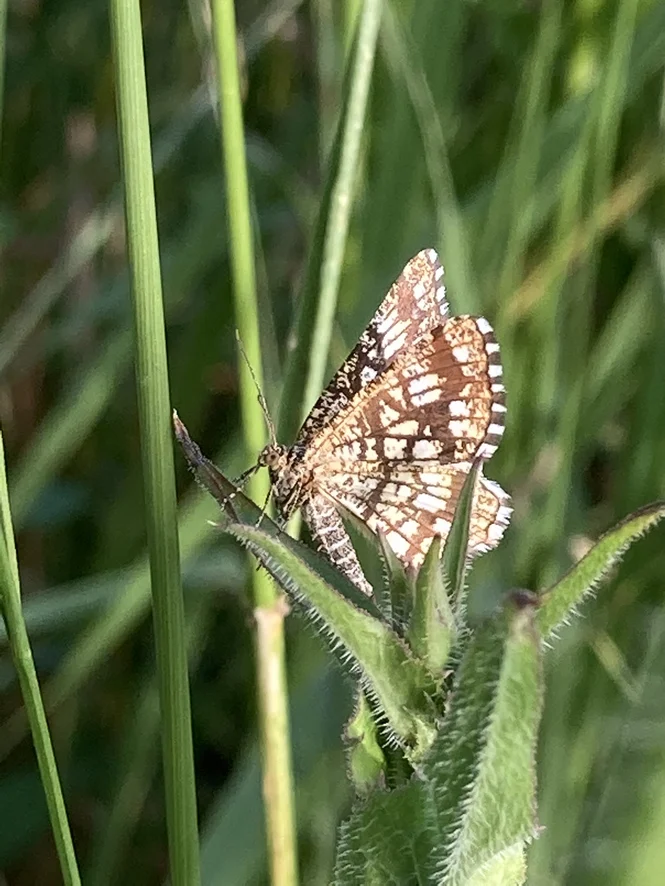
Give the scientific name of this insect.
Chiasmia clathrata
